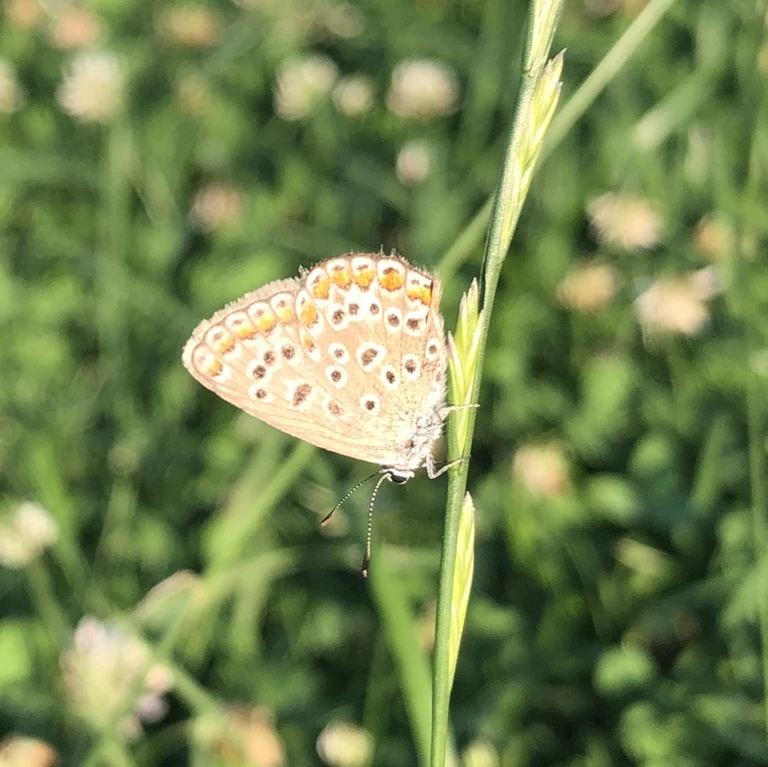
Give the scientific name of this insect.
Polyommatus icarus
